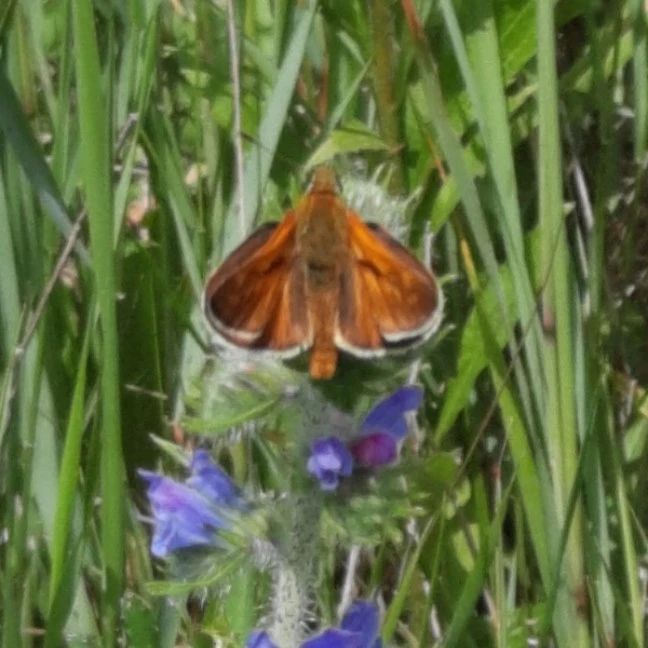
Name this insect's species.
Ochlodes sylvanus (also Ochlodes venata)
